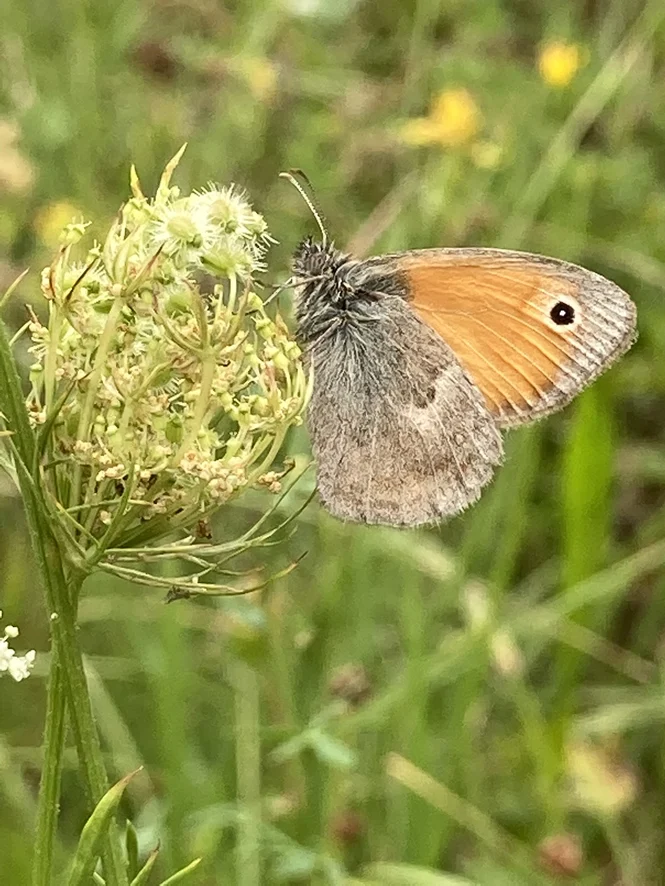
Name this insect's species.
Coenonympha pamphilus
